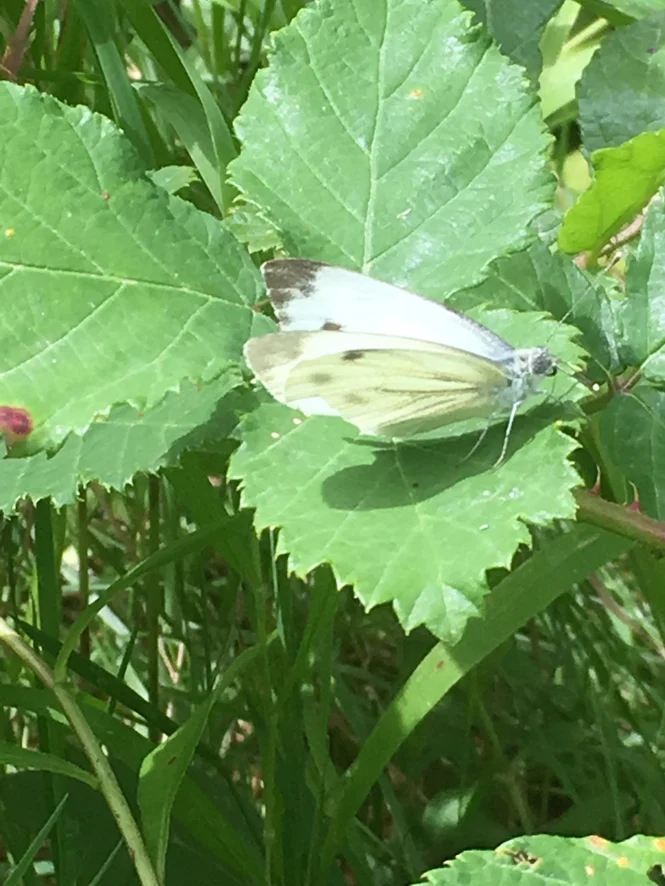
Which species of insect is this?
Pieris napi
